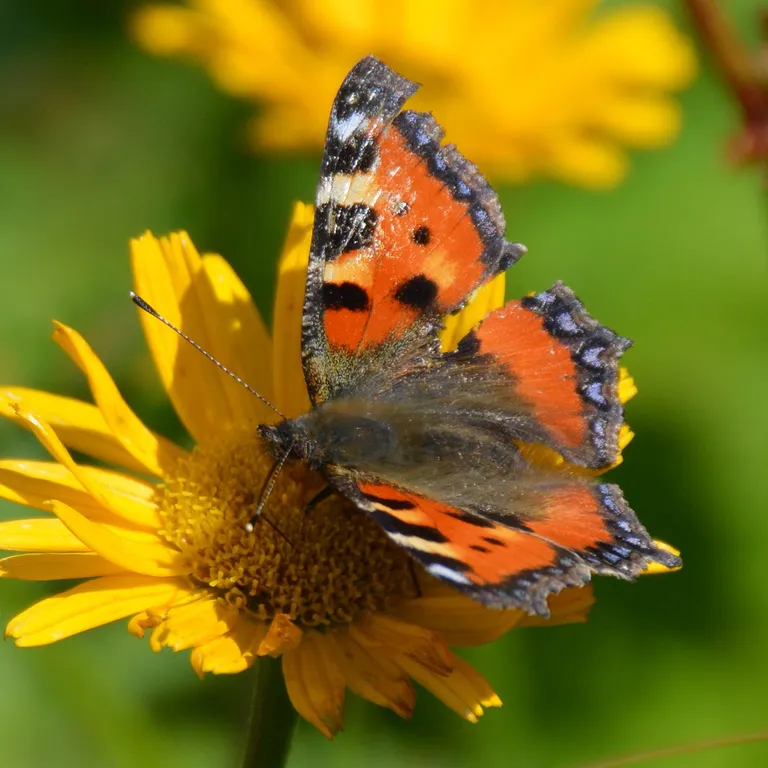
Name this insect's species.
Aglais urticae
